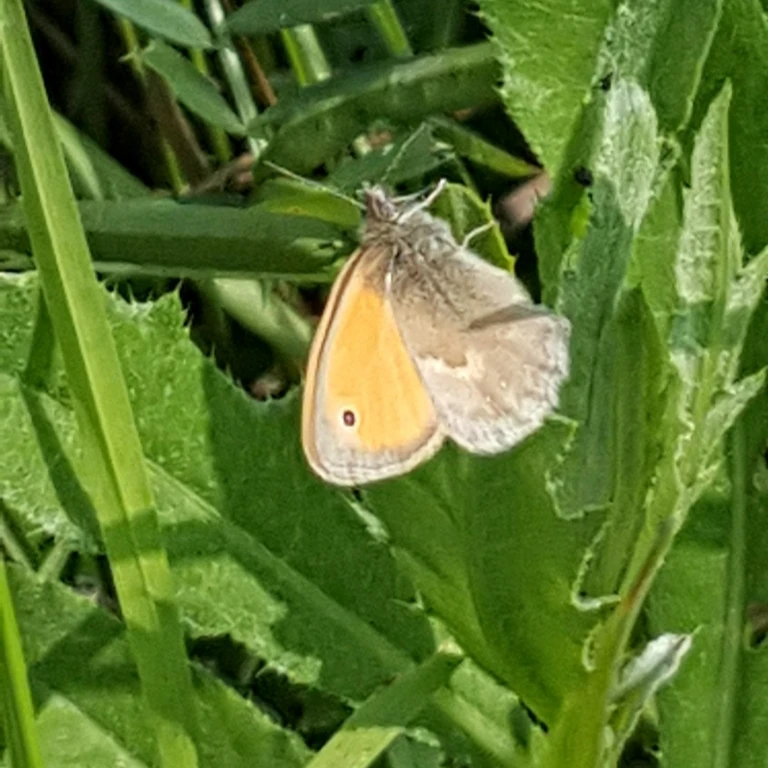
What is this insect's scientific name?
Coenonympha pamphilus
